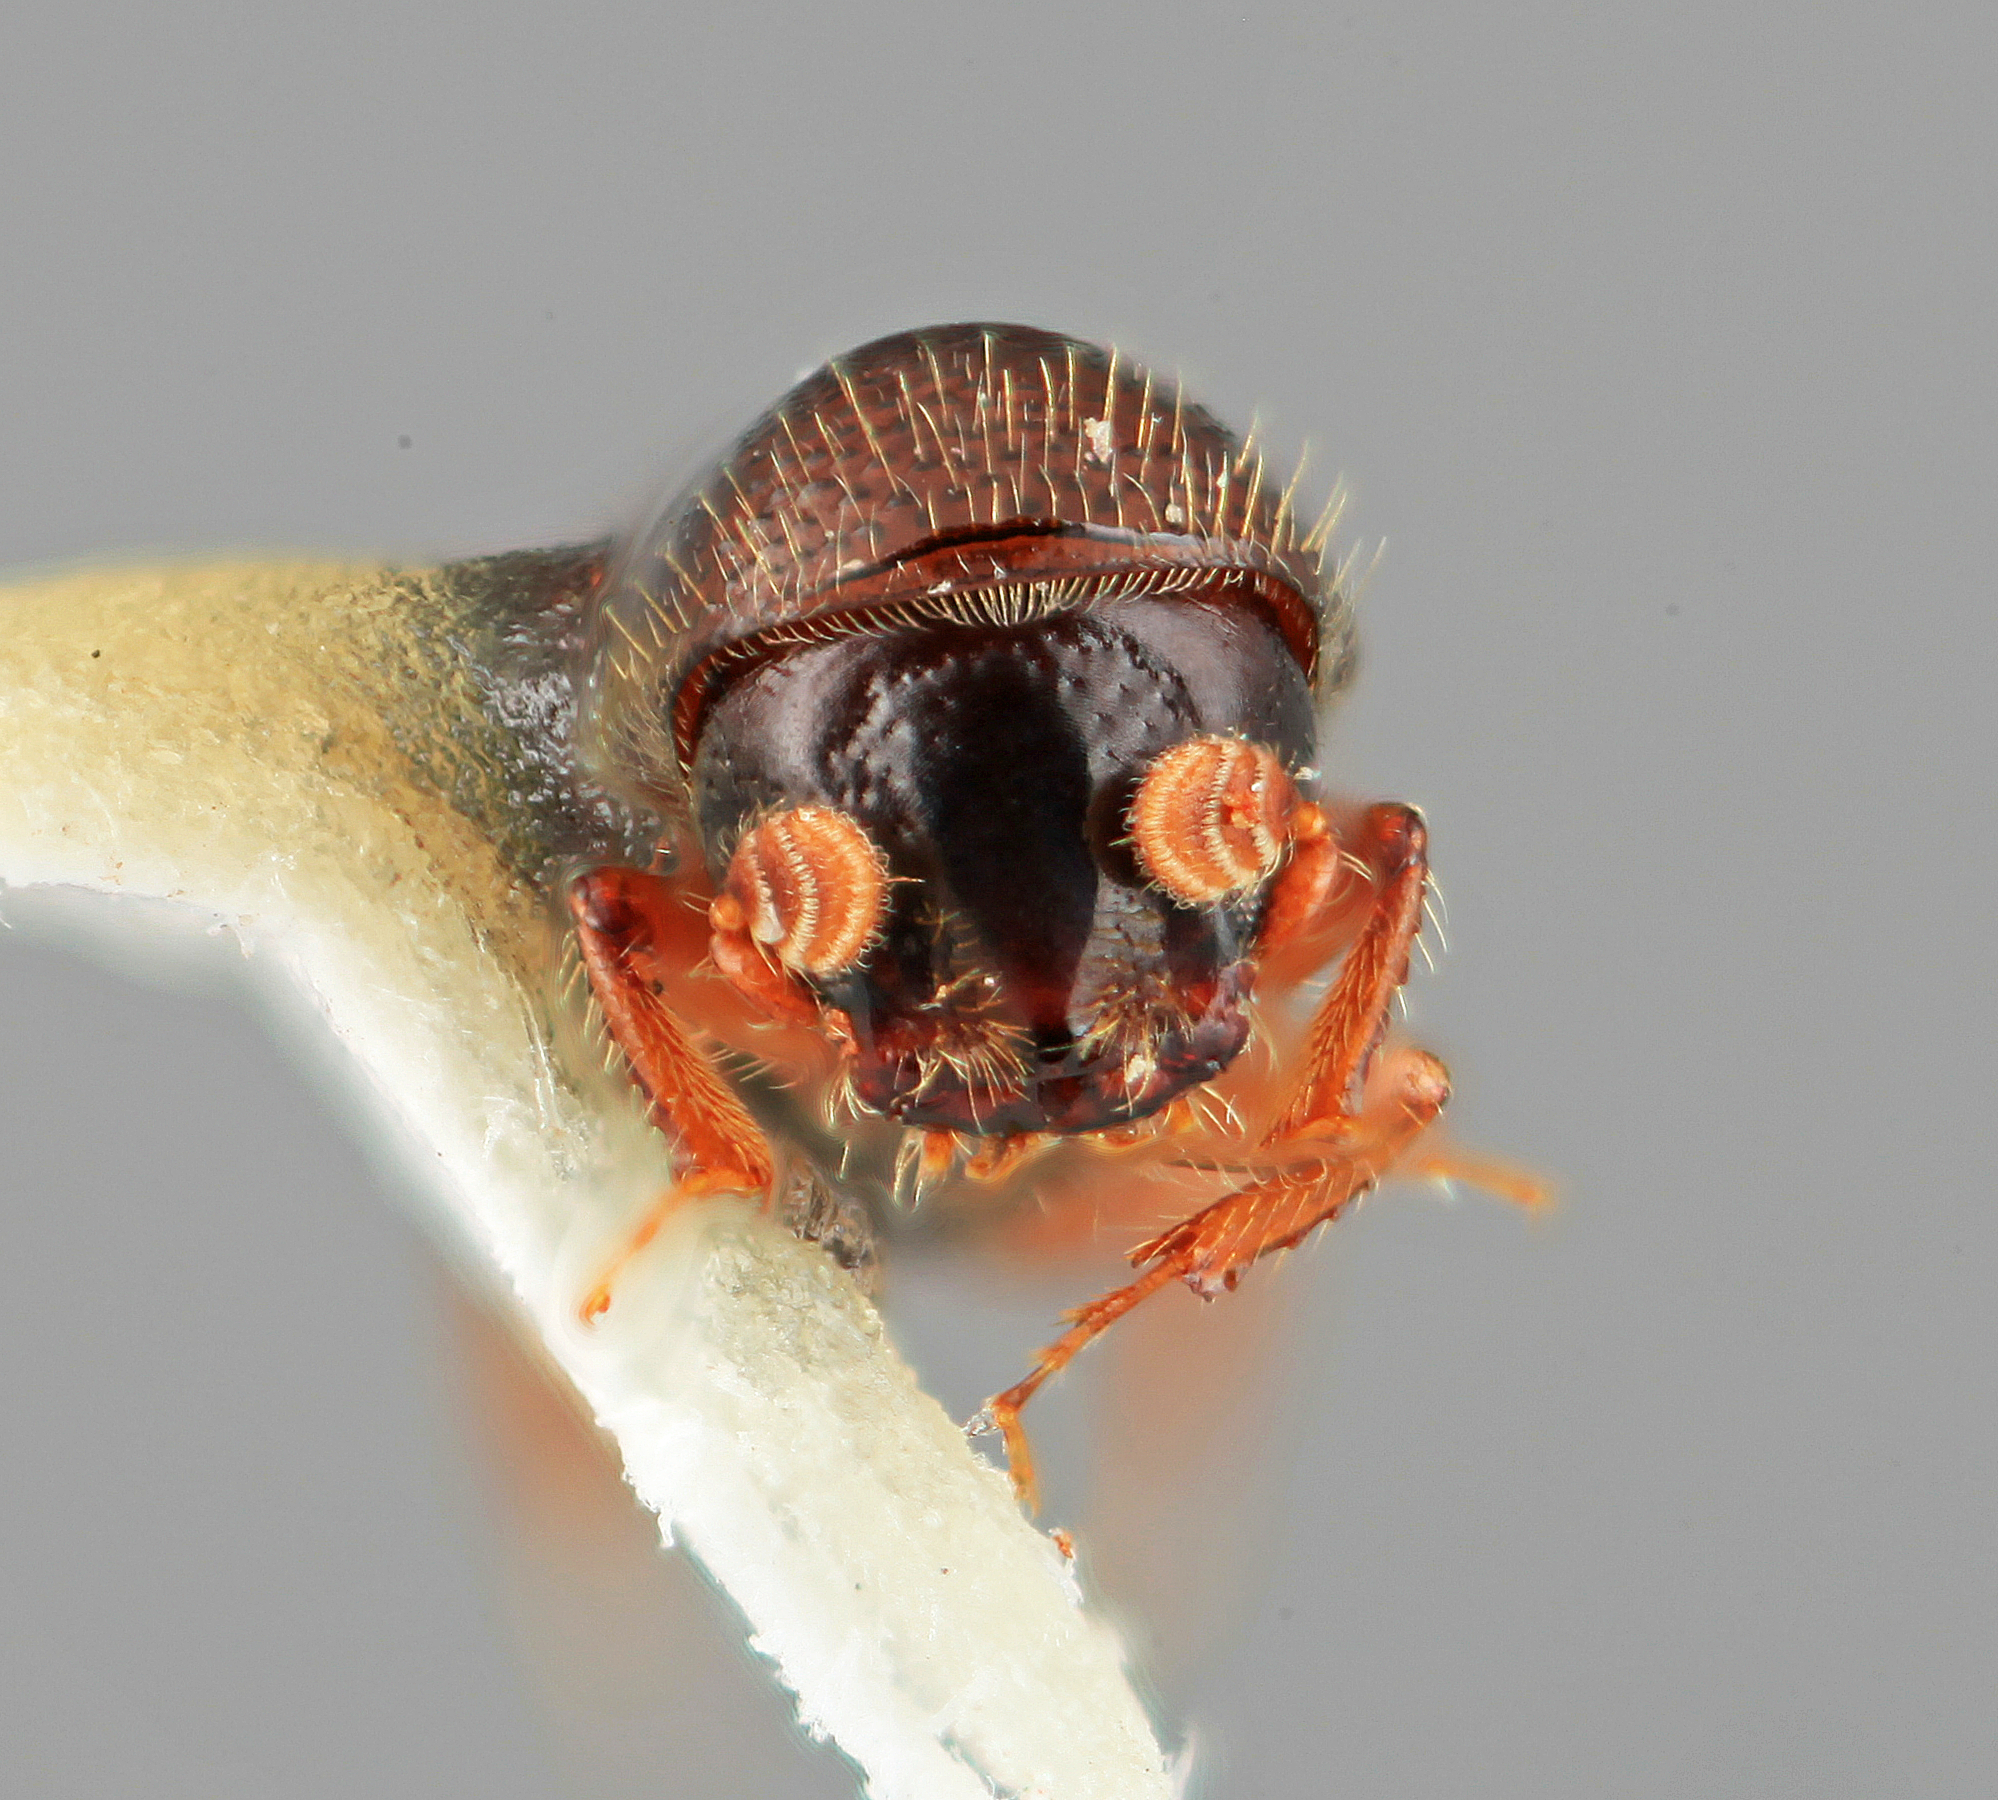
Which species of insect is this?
Gnathotrupes nectandrae
